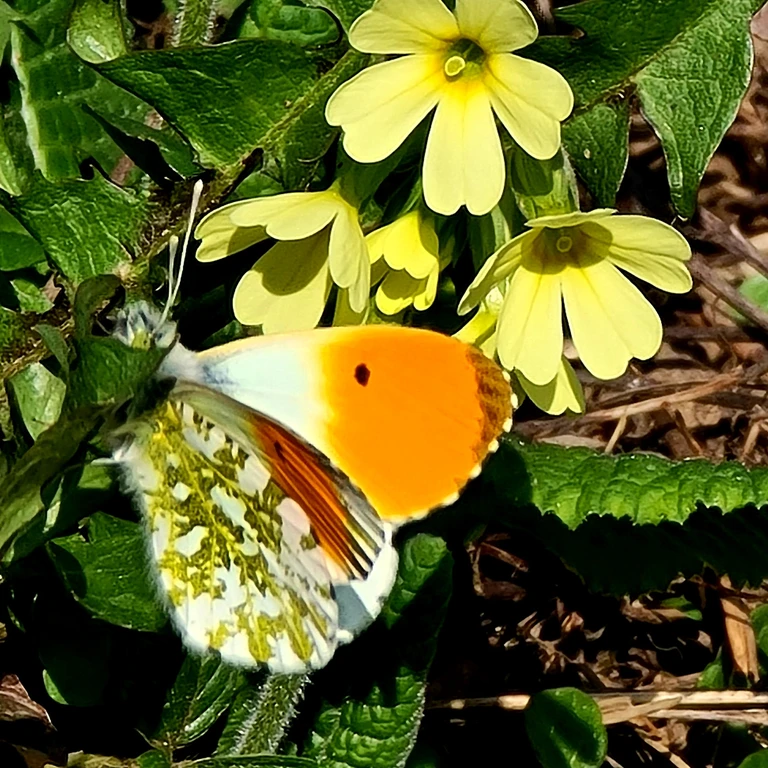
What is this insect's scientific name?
Anthocharis cardamines
